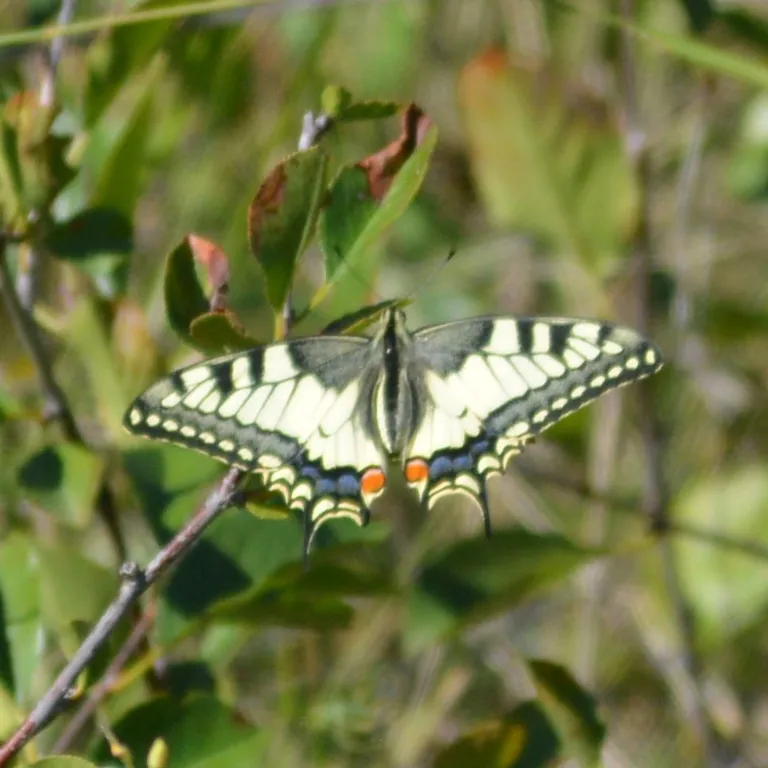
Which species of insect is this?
Papilio machaon
